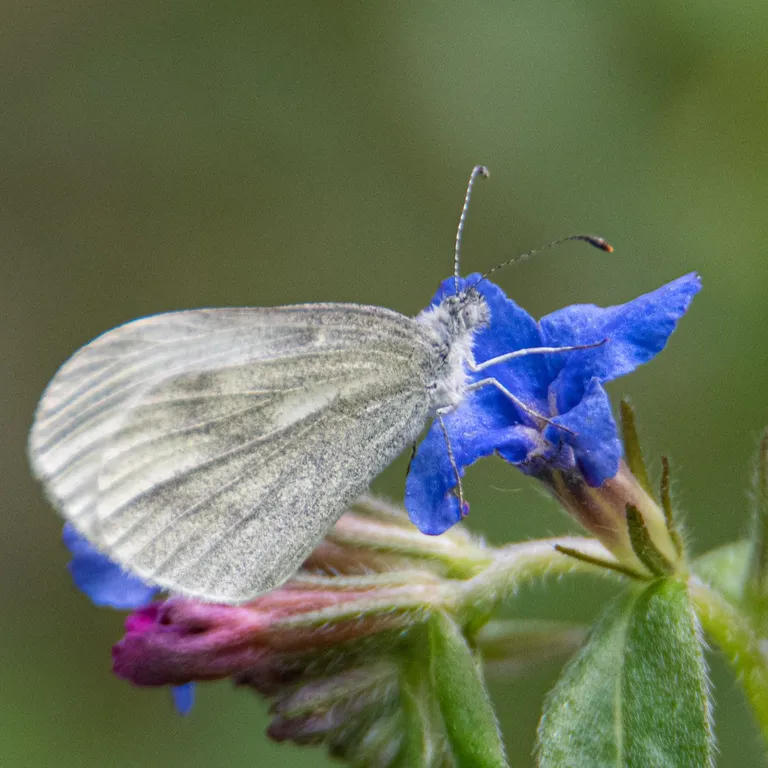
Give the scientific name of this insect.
Leptidea sinapis/juvernica
